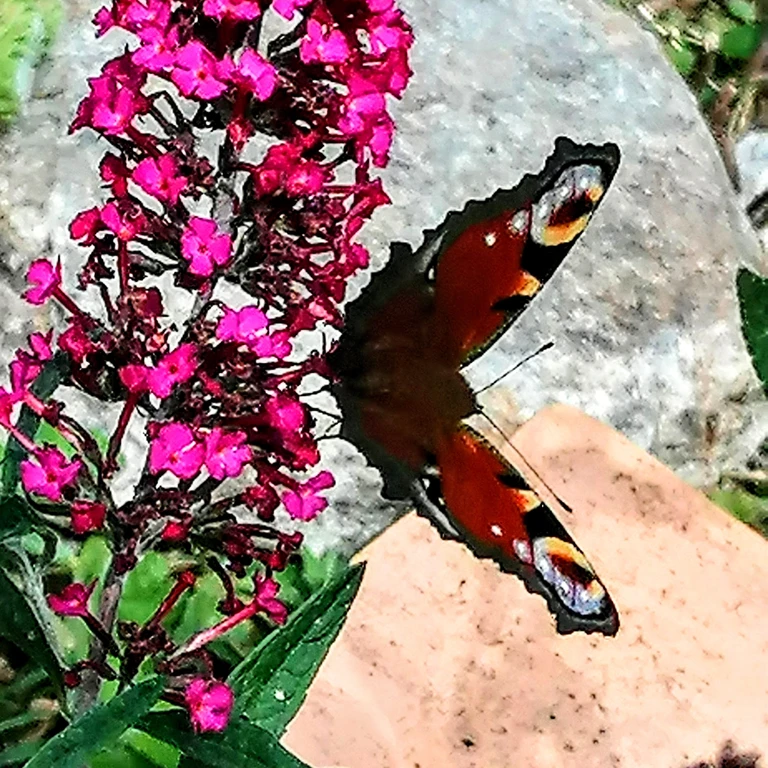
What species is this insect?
Aglais io
